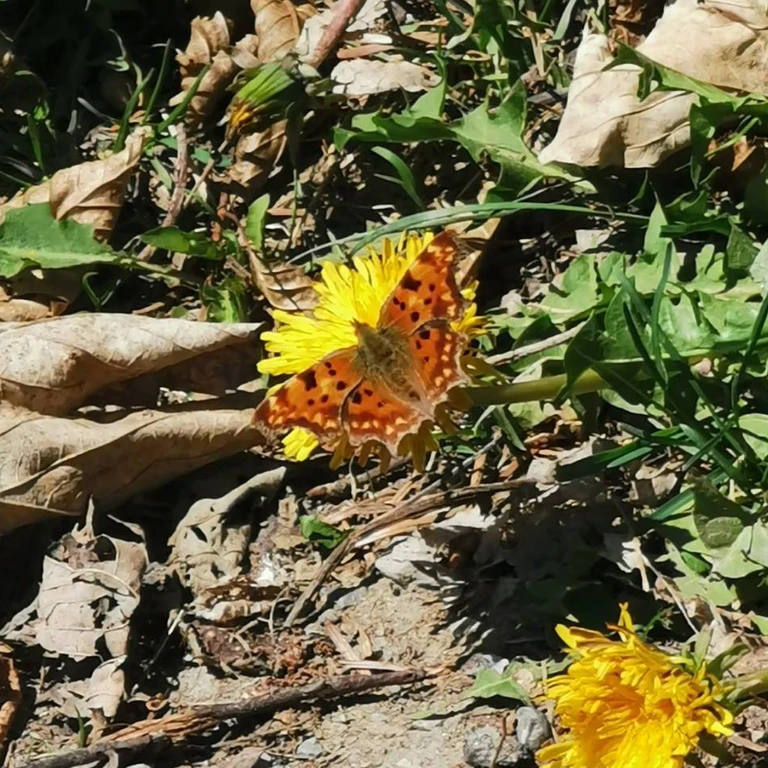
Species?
Polygonia c-album
